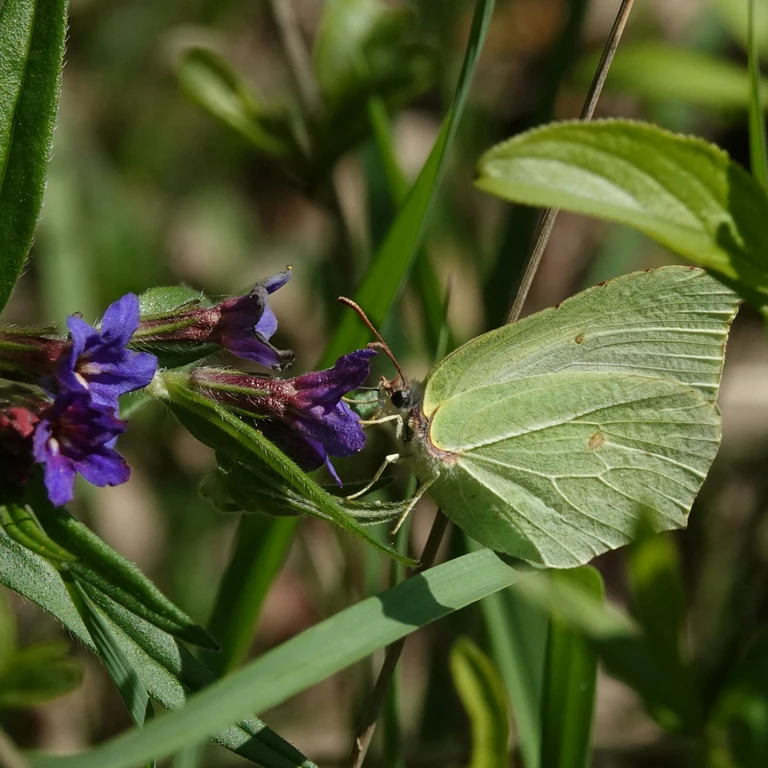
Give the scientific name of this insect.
Gonepteryx rhamni
